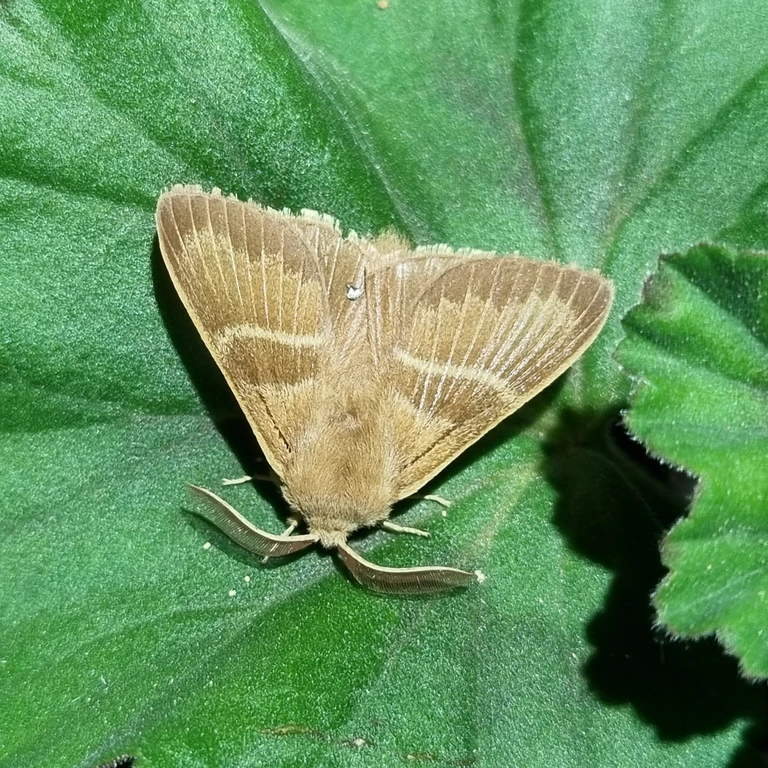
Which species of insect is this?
Macrothylacia rubi
